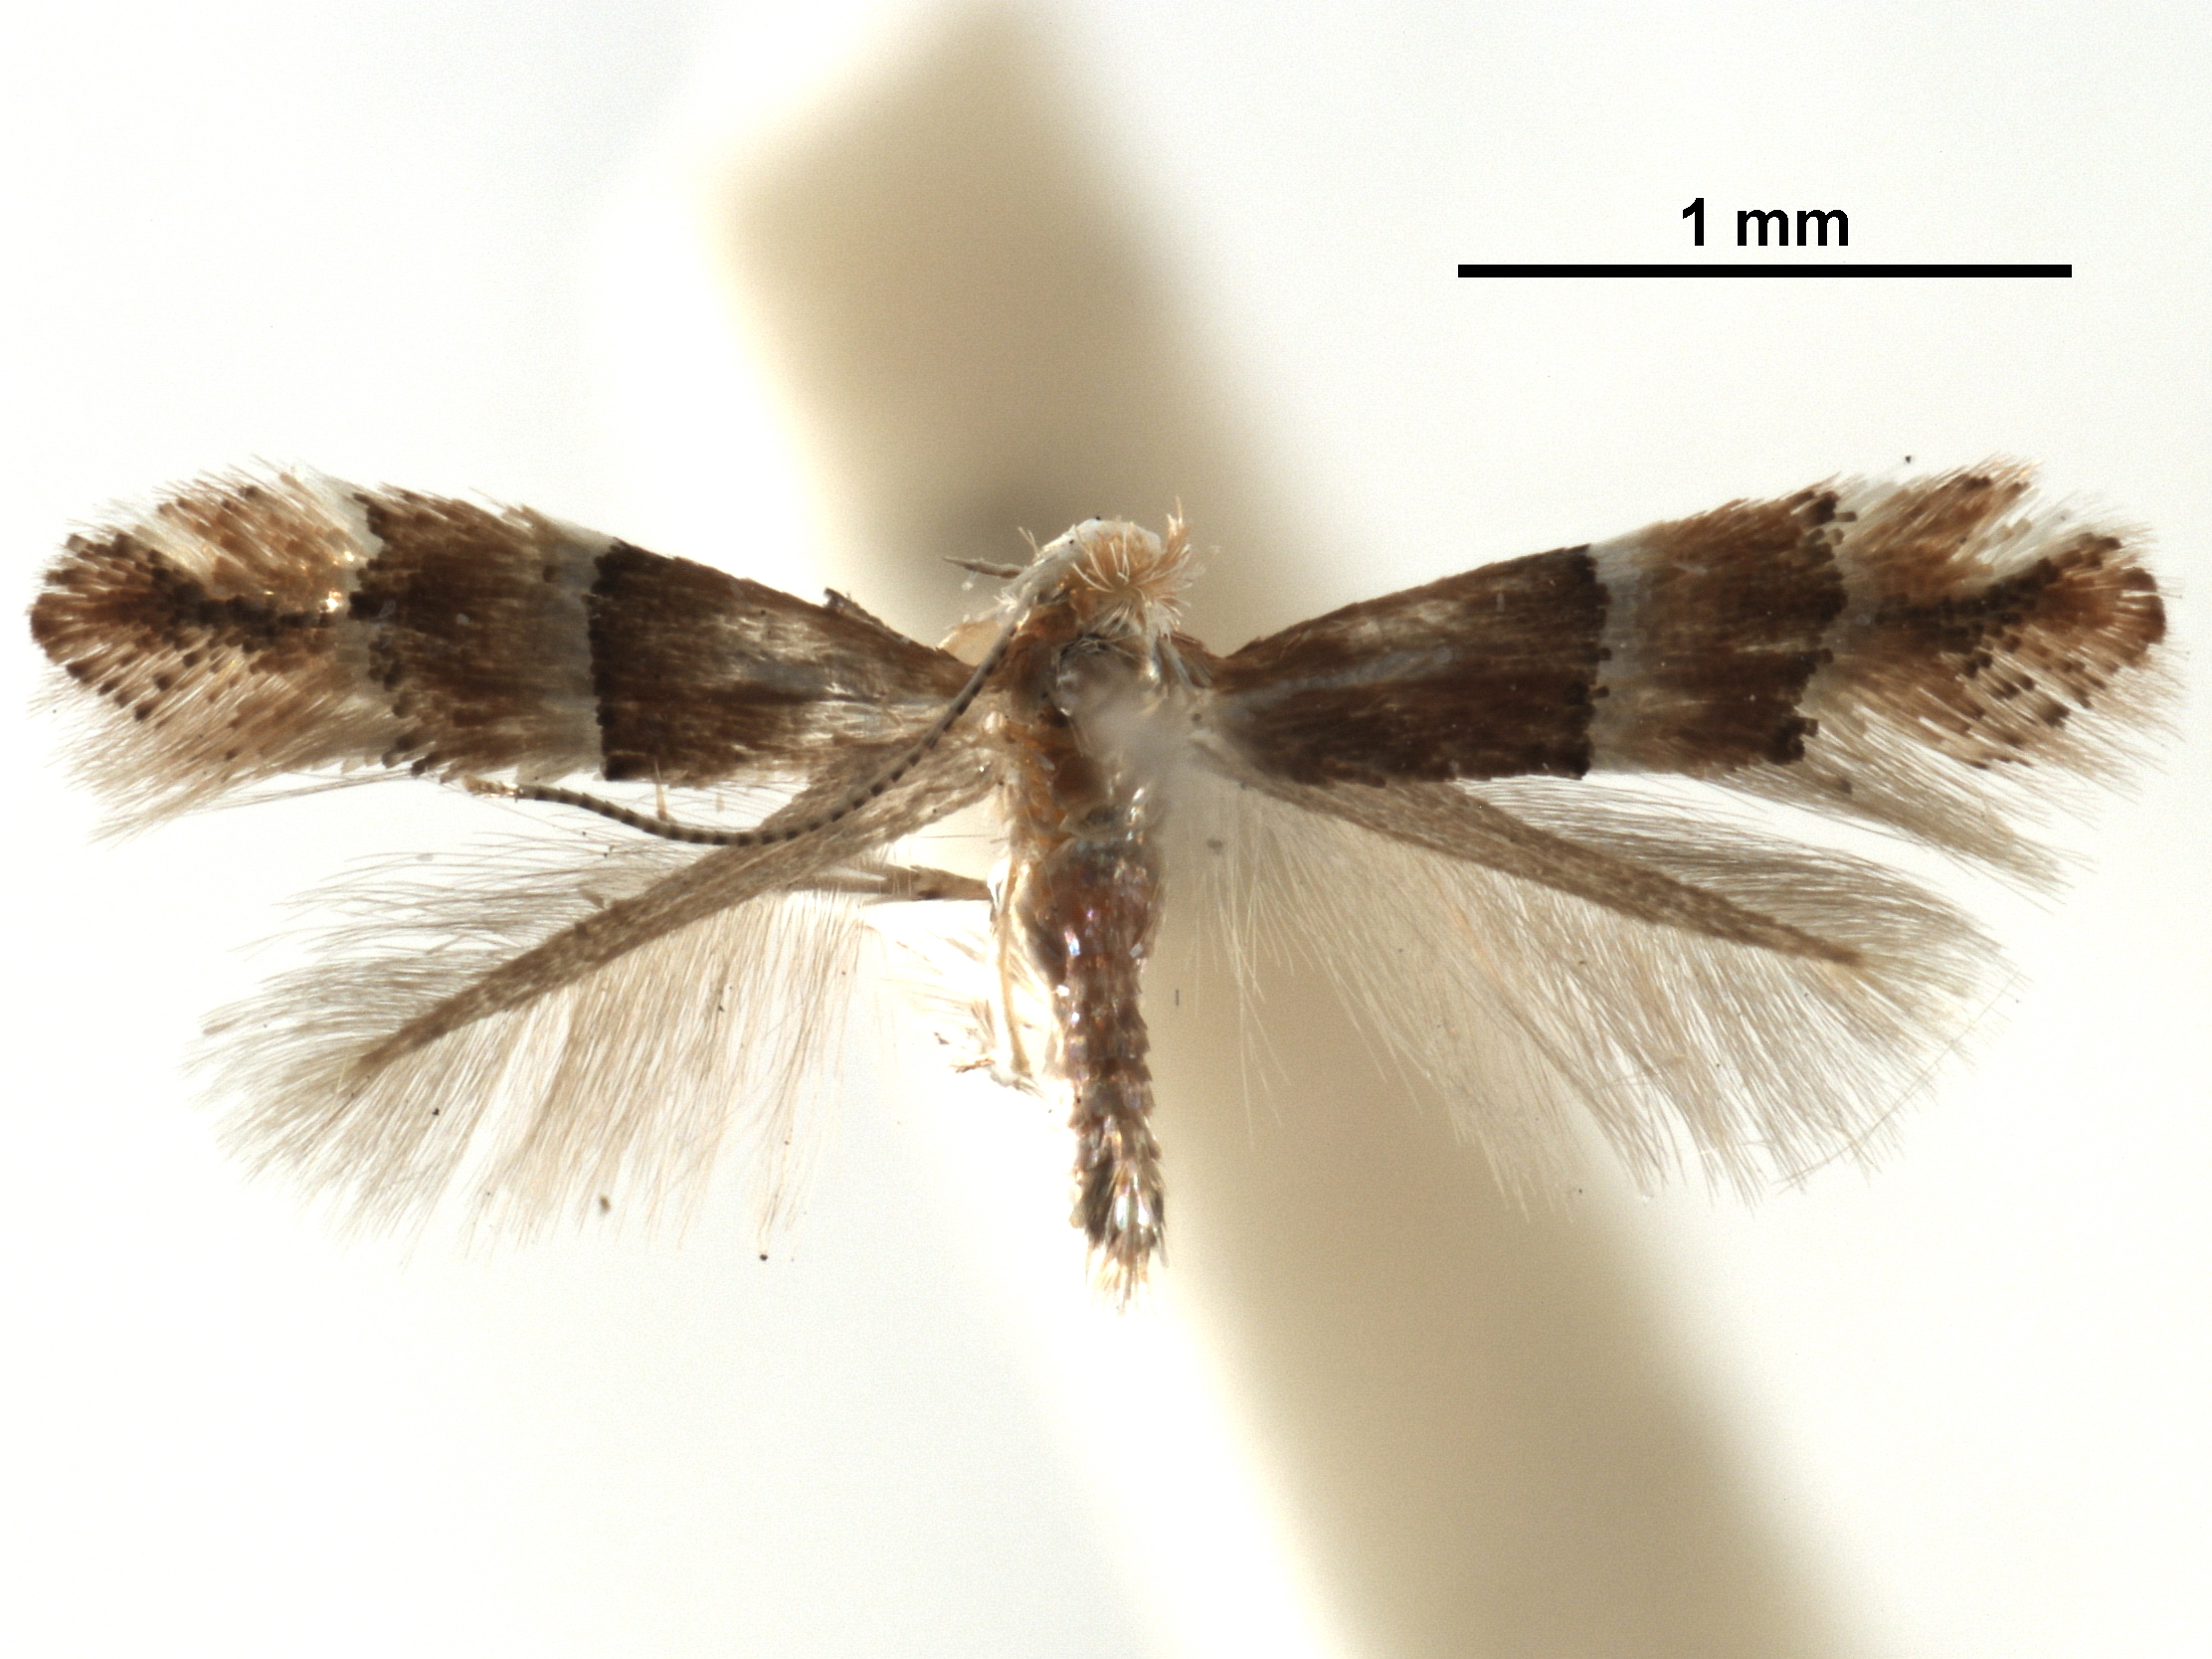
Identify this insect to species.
Phyllonorycter bicinctella
